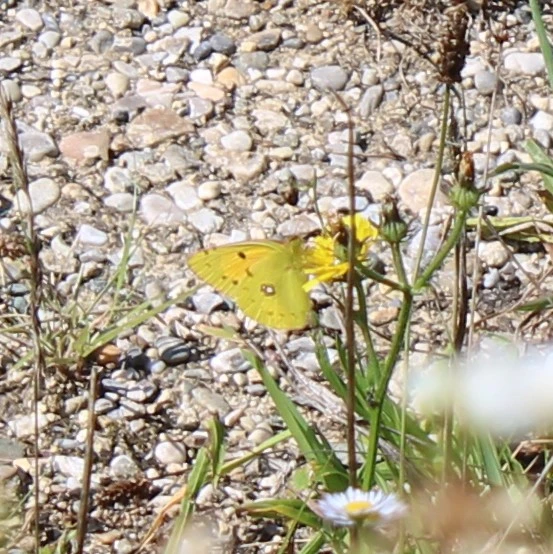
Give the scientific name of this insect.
Colias croceus
